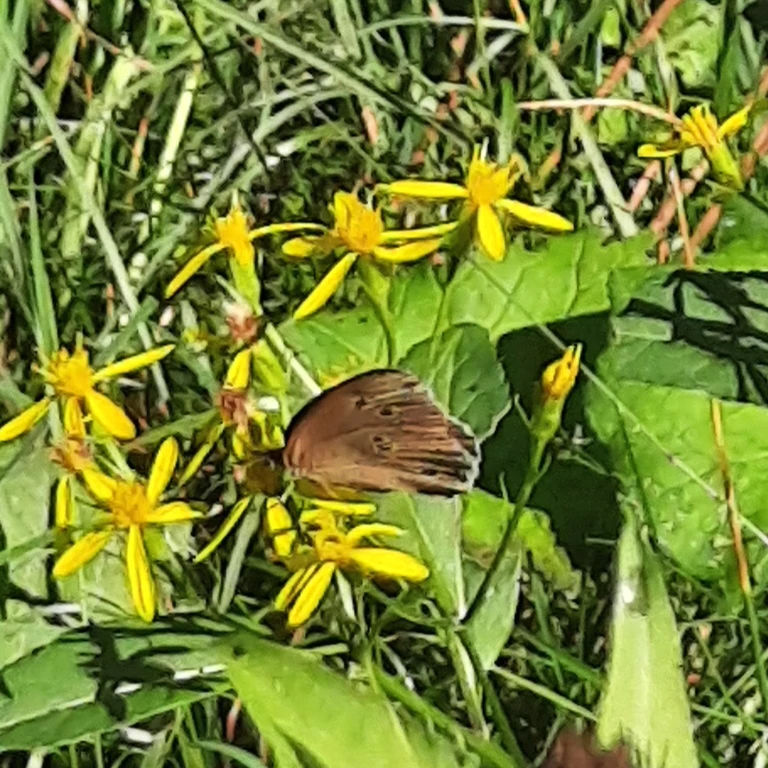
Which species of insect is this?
Aphantopus hyperantus
